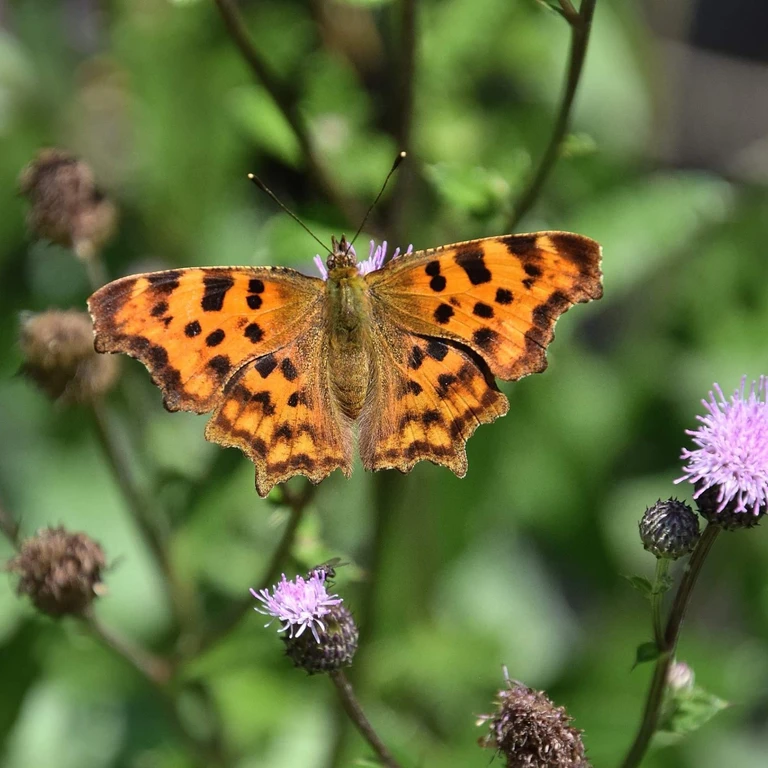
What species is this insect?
Polygonia c-album
